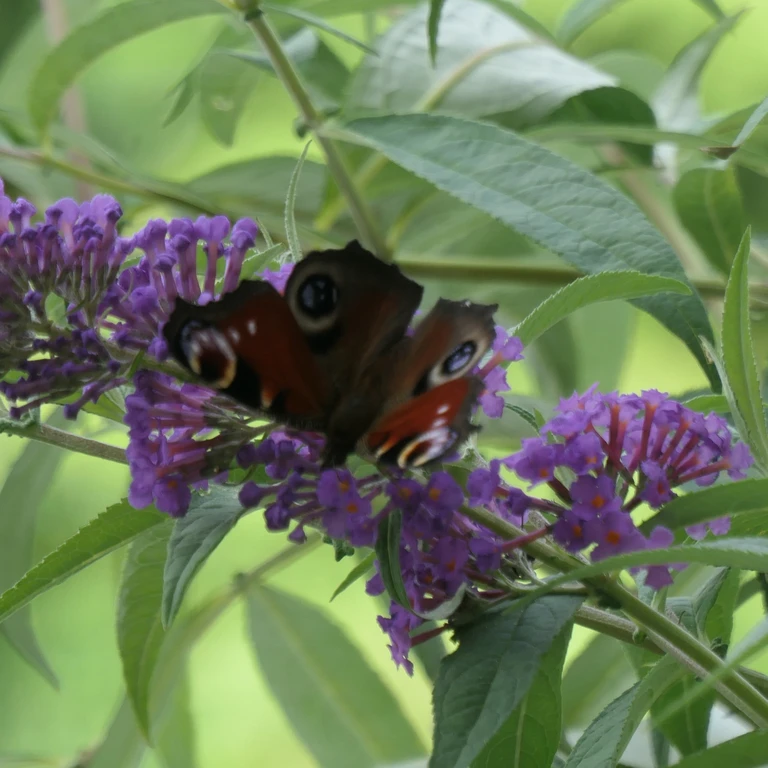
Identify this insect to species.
Aglais io
